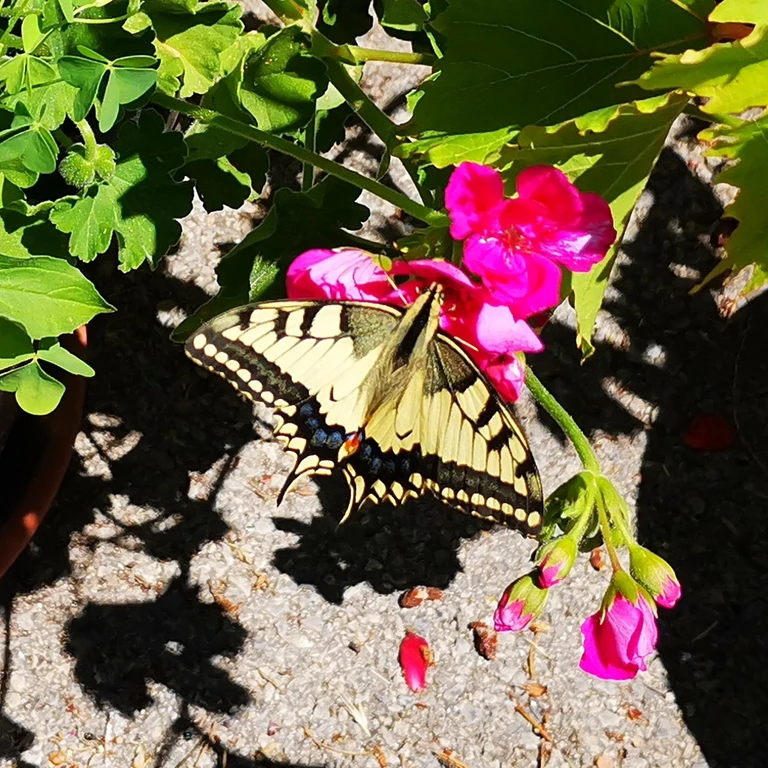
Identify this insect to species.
Papilio machaon
